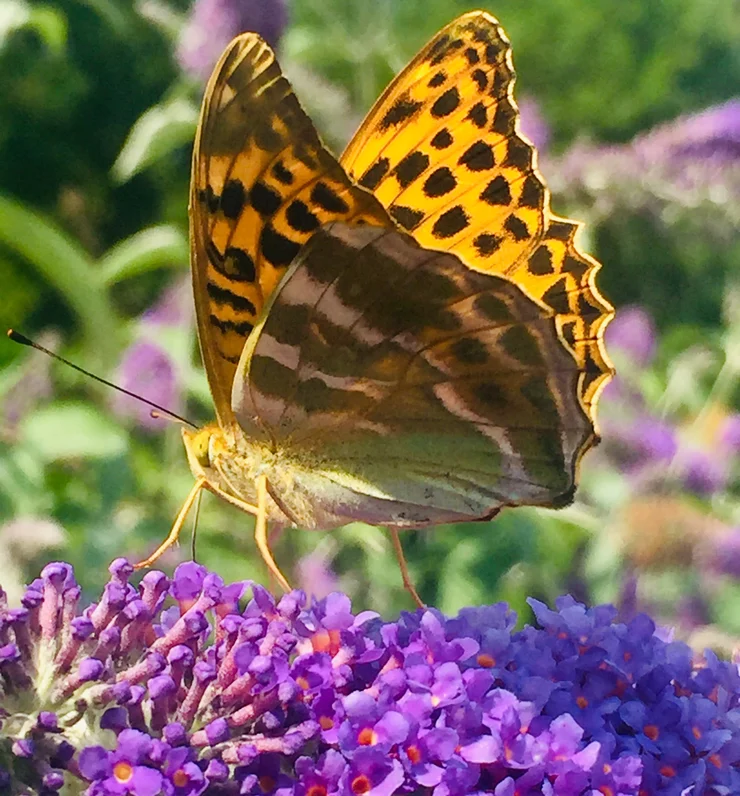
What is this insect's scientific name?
Argynnis paphia
